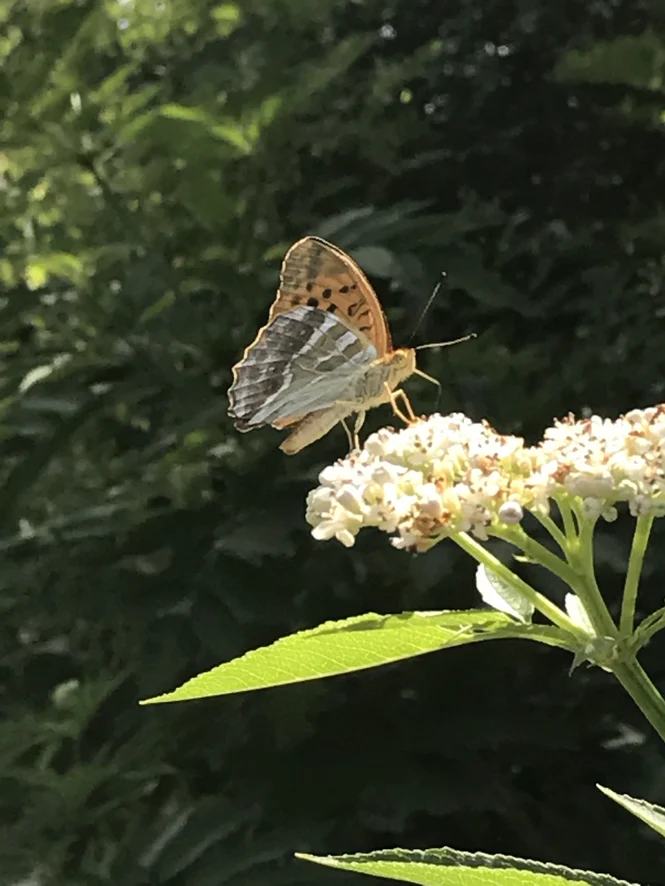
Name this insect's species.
Argynnis paphia
